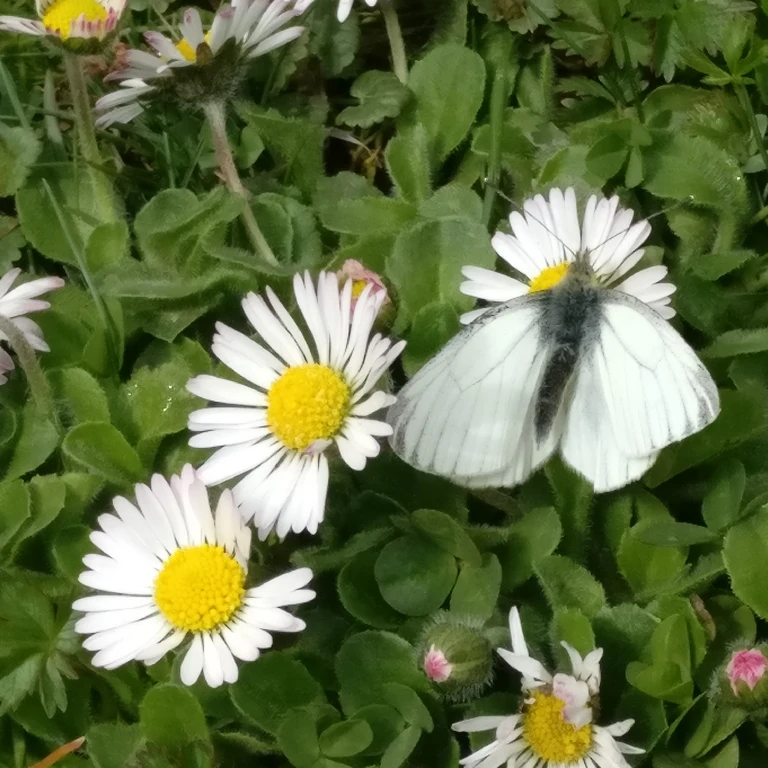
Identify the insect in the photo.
Pieris napi
